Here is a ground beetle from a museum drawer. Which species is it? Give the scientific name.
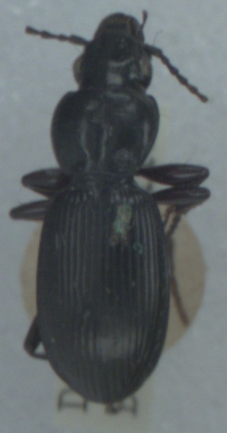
Pterostichus madidus
